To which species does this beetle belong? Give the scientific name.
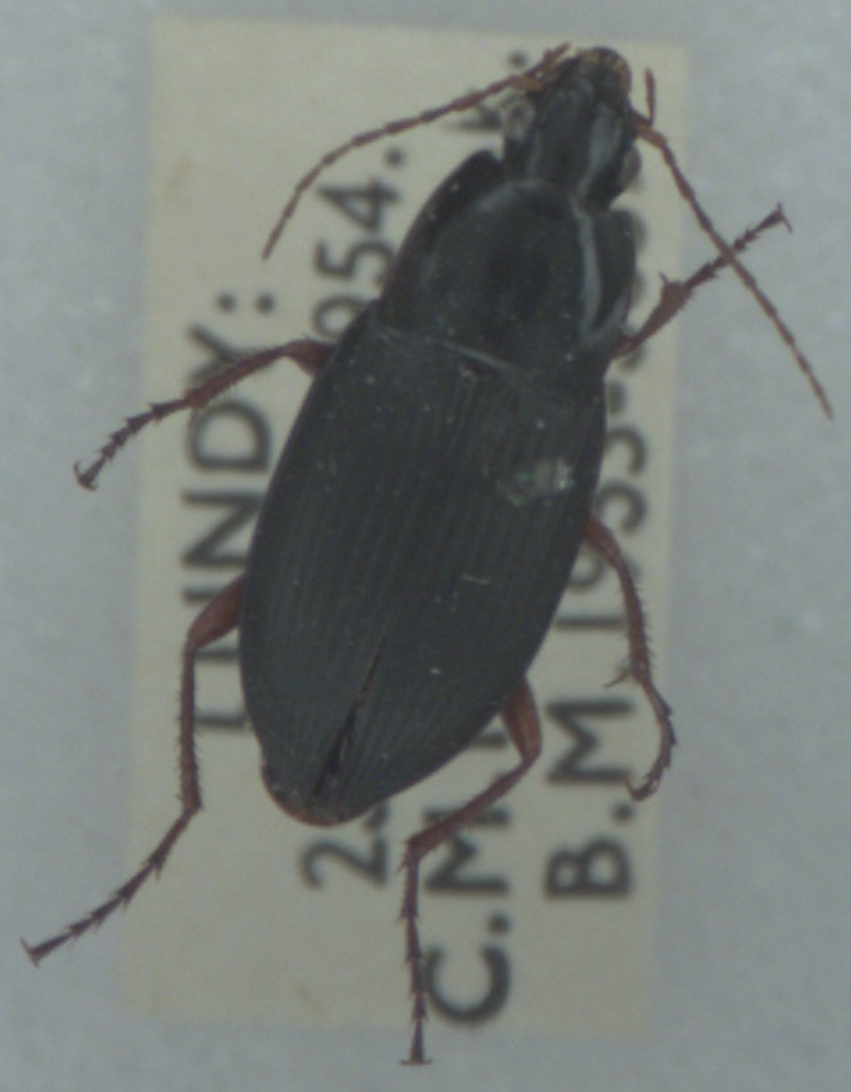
Calathus fuscipes
